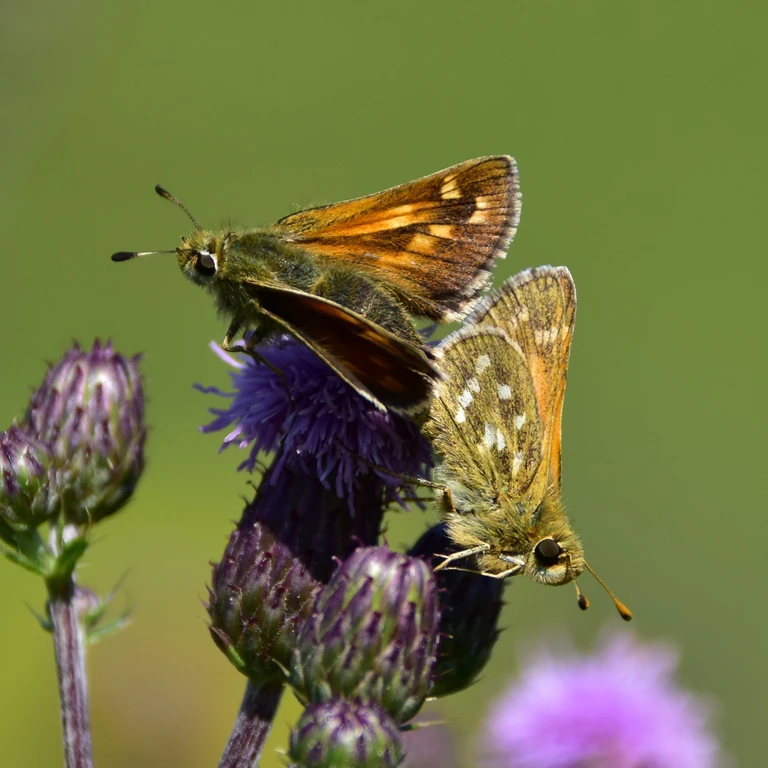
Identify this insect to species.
Hesperia comma
